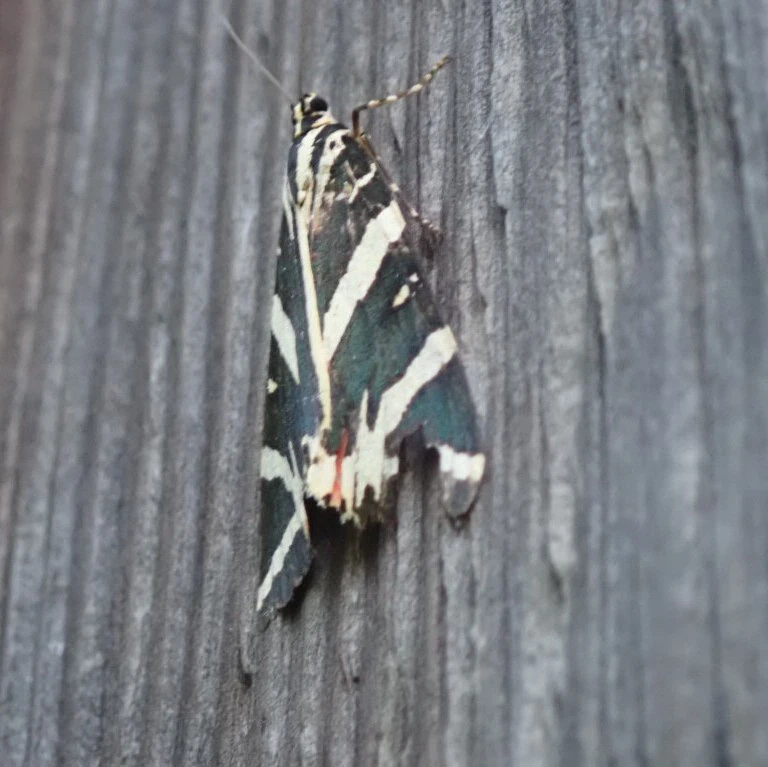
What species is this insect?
Euplagia quadripunctaria
